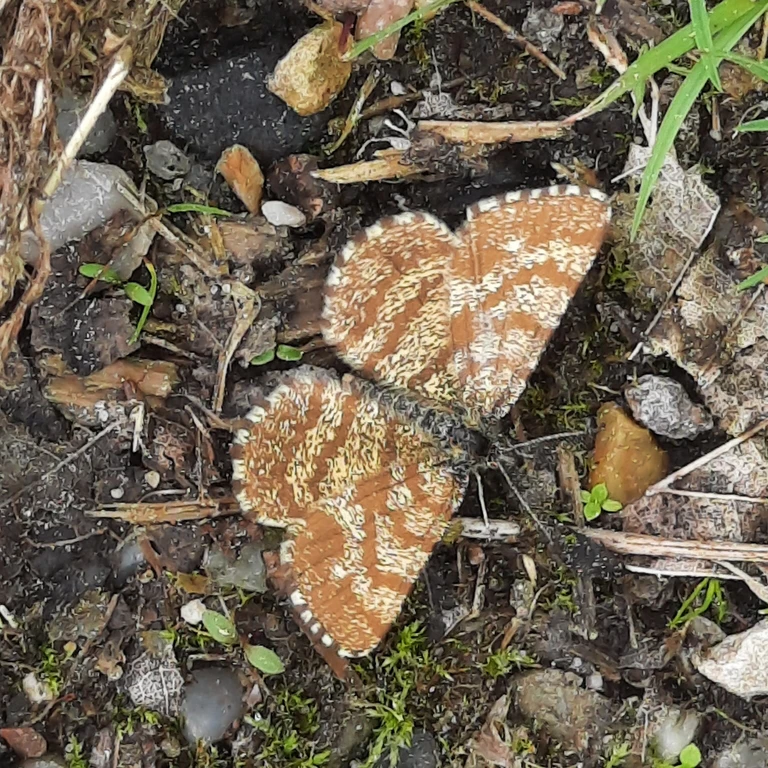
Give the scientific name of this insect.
Ematurga atomaria
